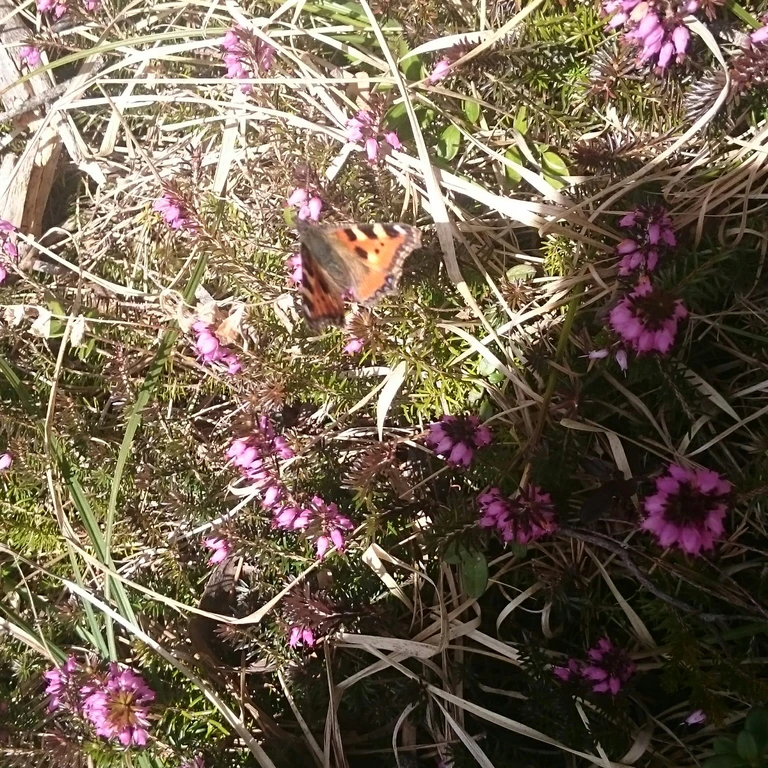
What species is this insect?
Aglais urticae
